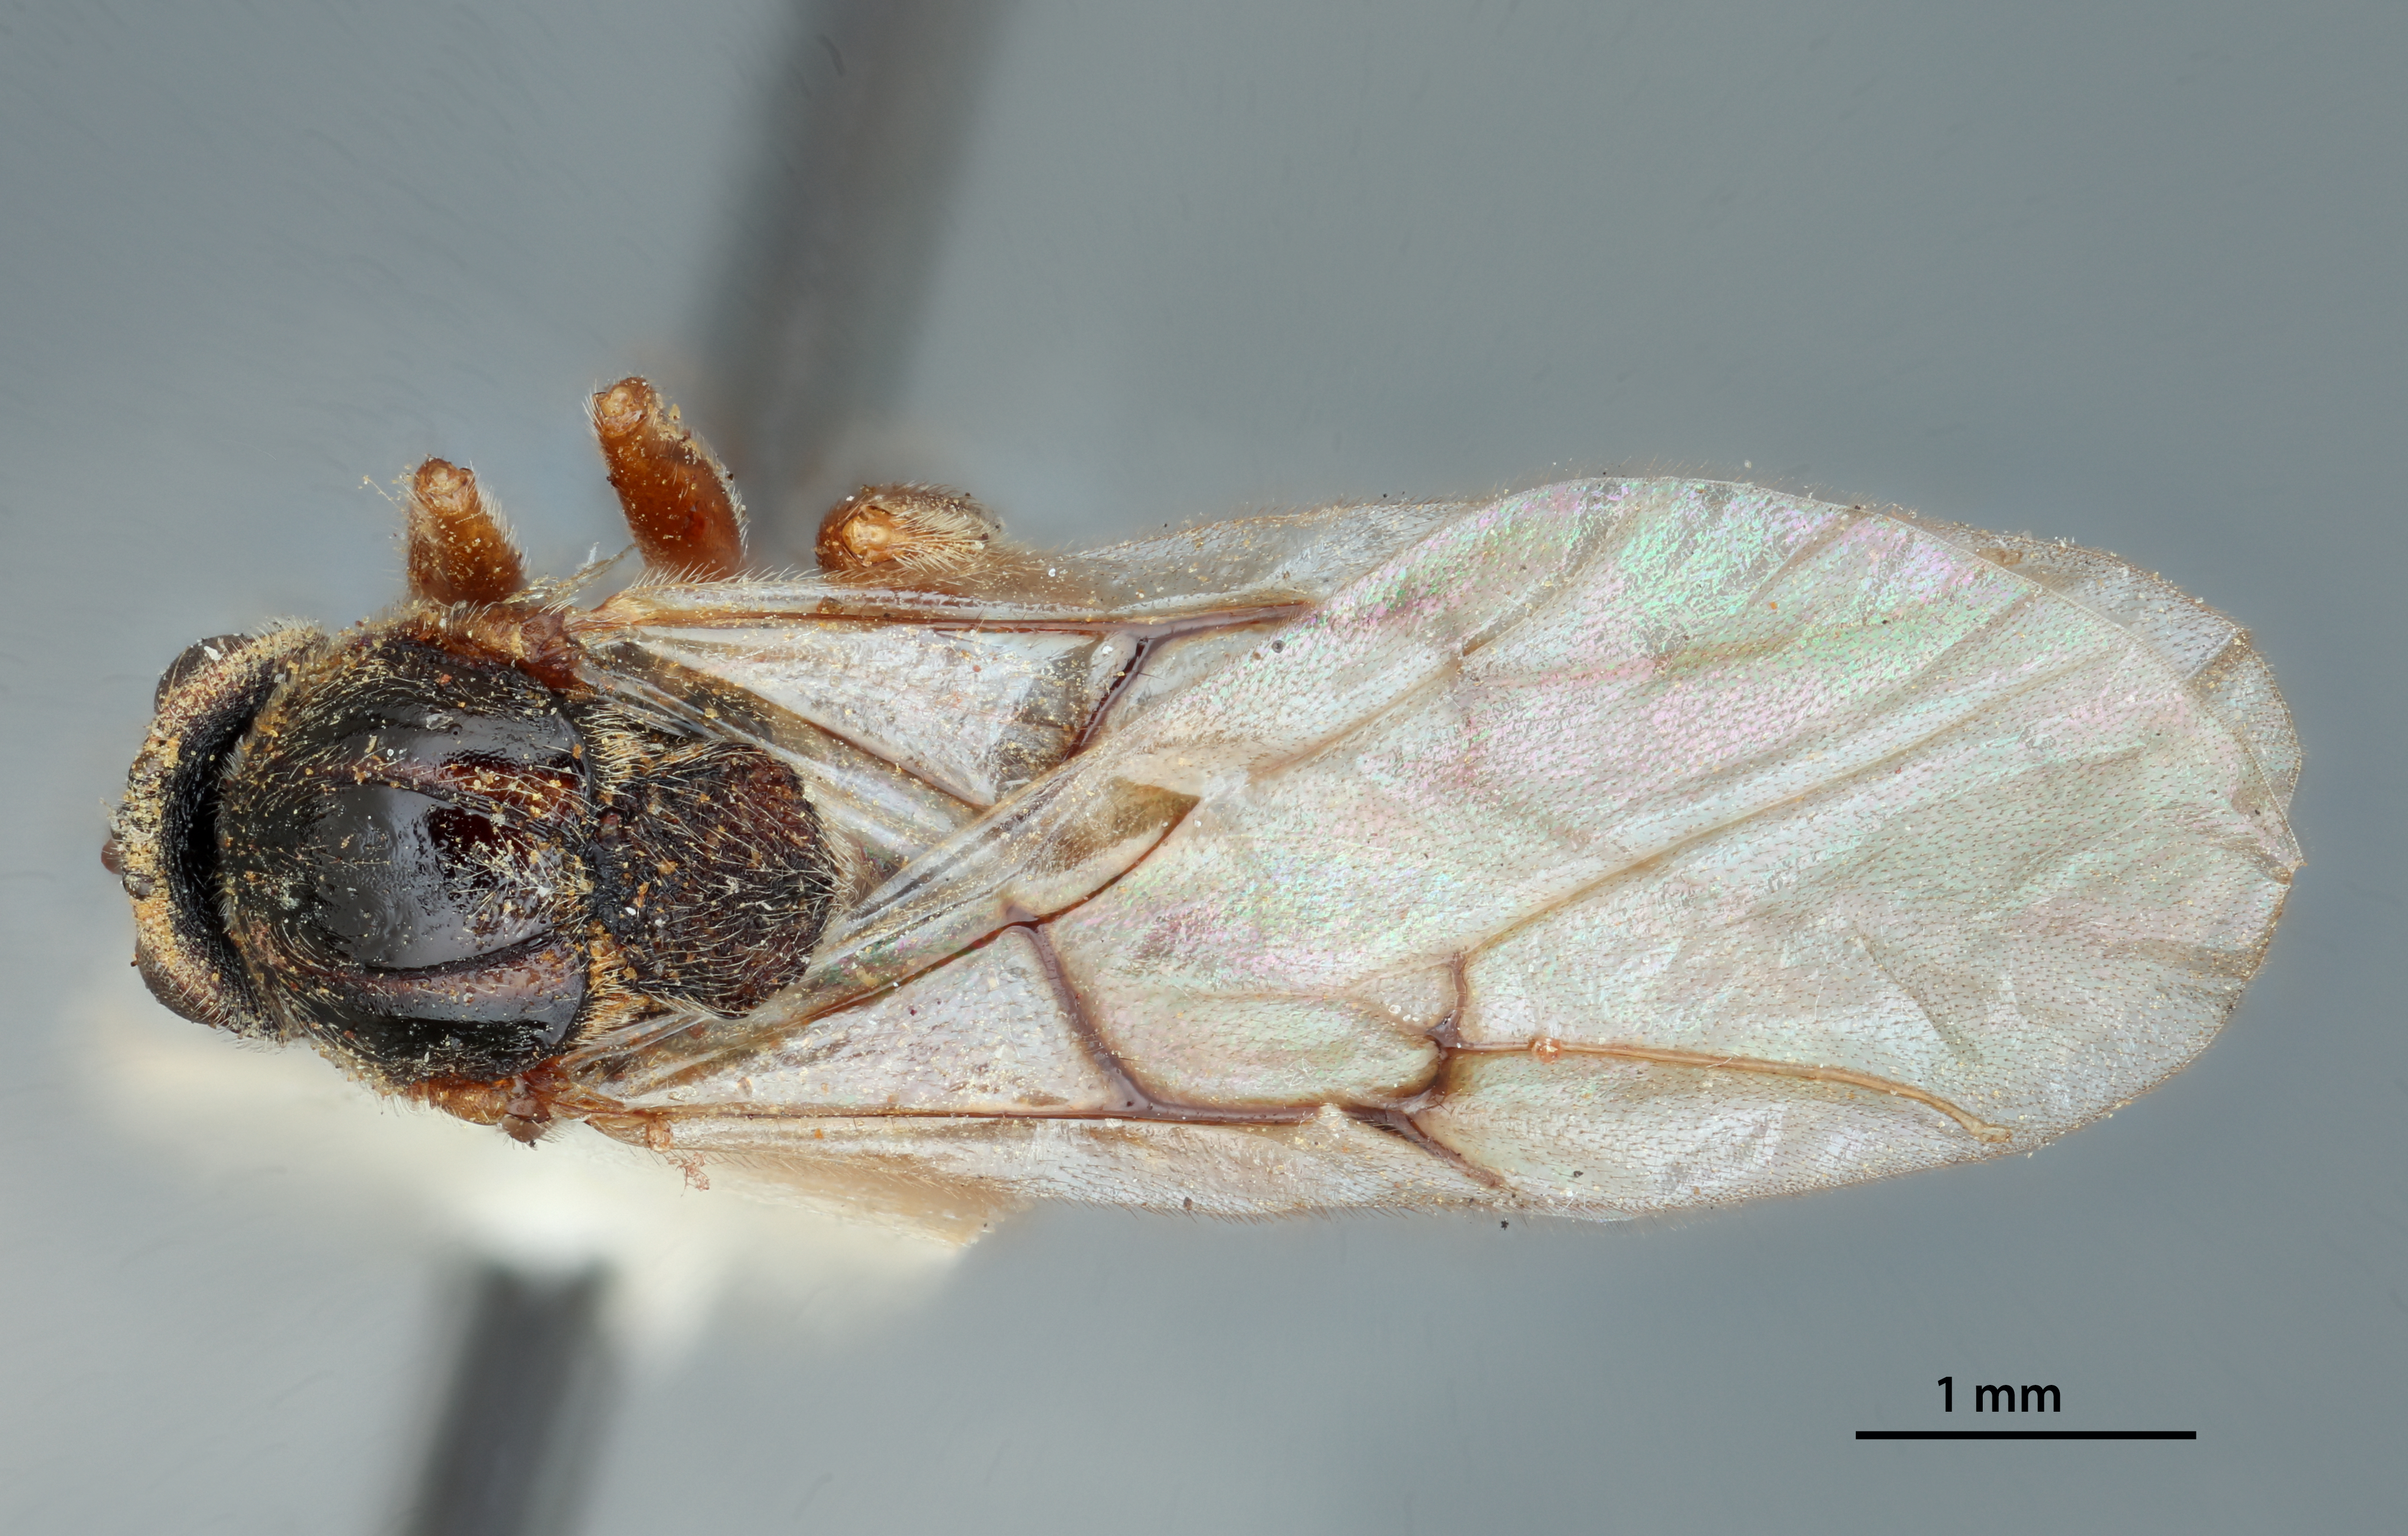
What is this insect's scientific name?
Disholcaspis globosa
